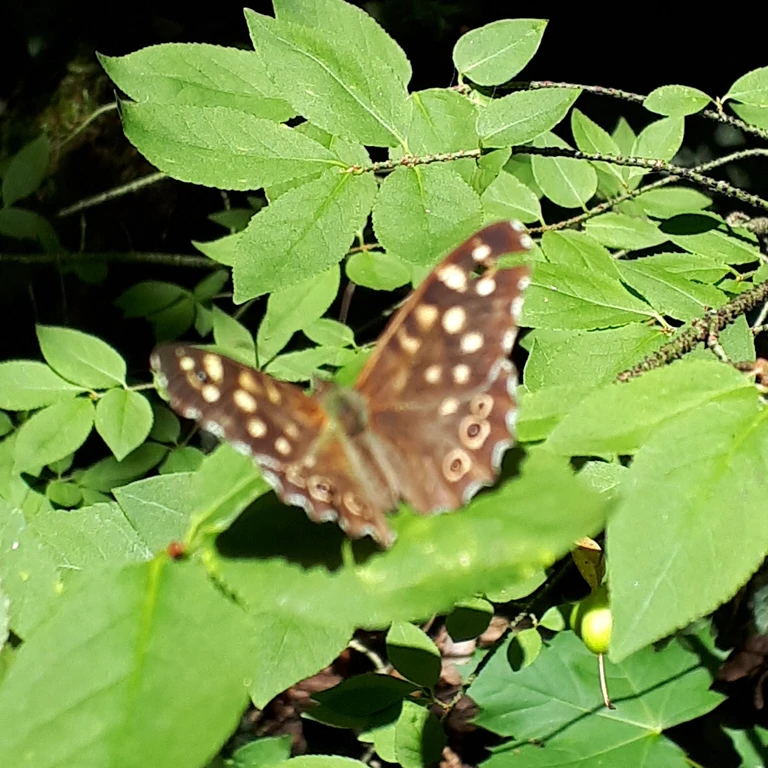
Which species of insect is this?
Pararge aegeria
